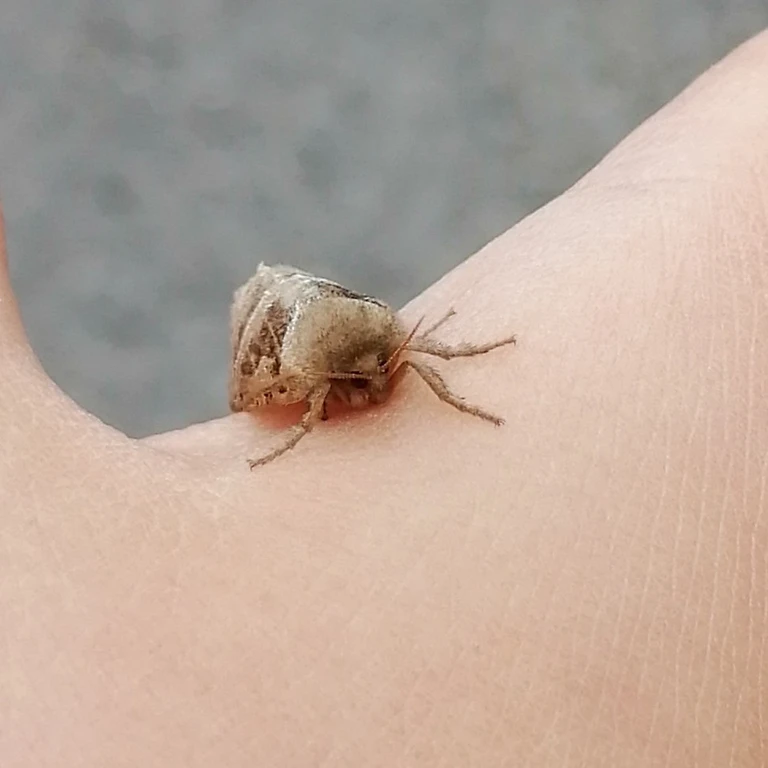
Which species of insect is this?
Triodia sylvina
